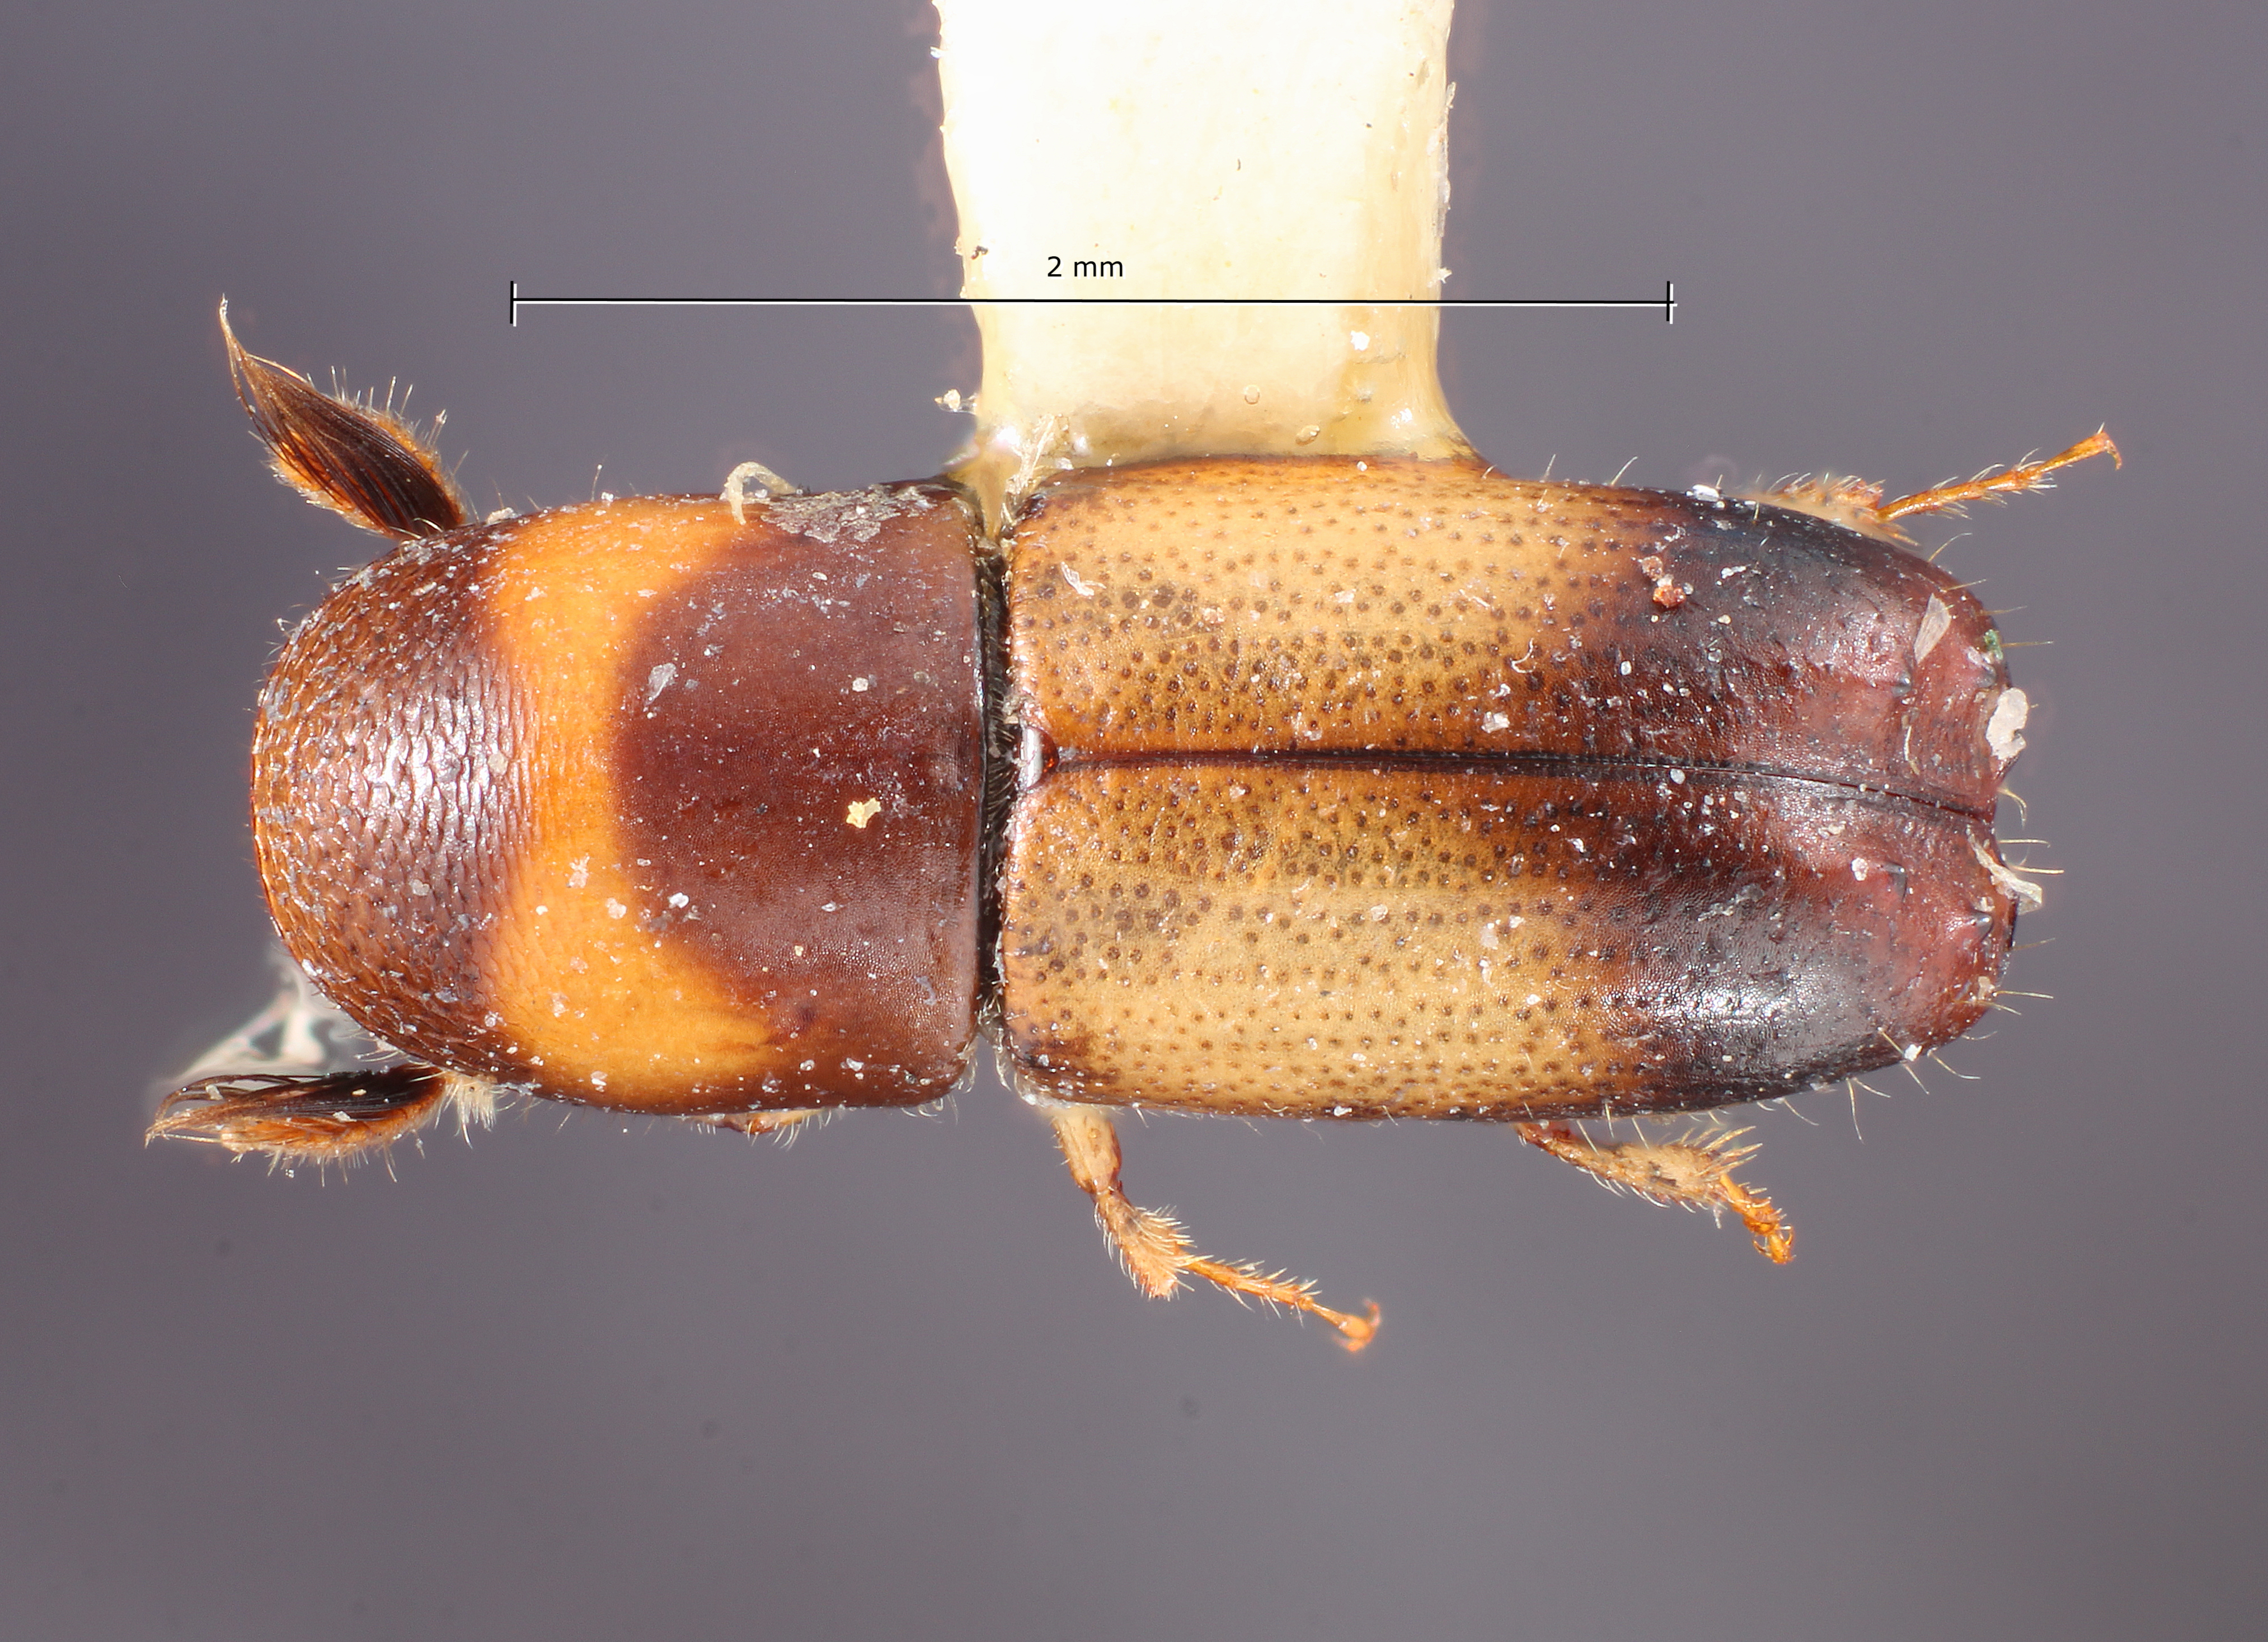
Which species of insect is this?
Monarthrum vittatum
